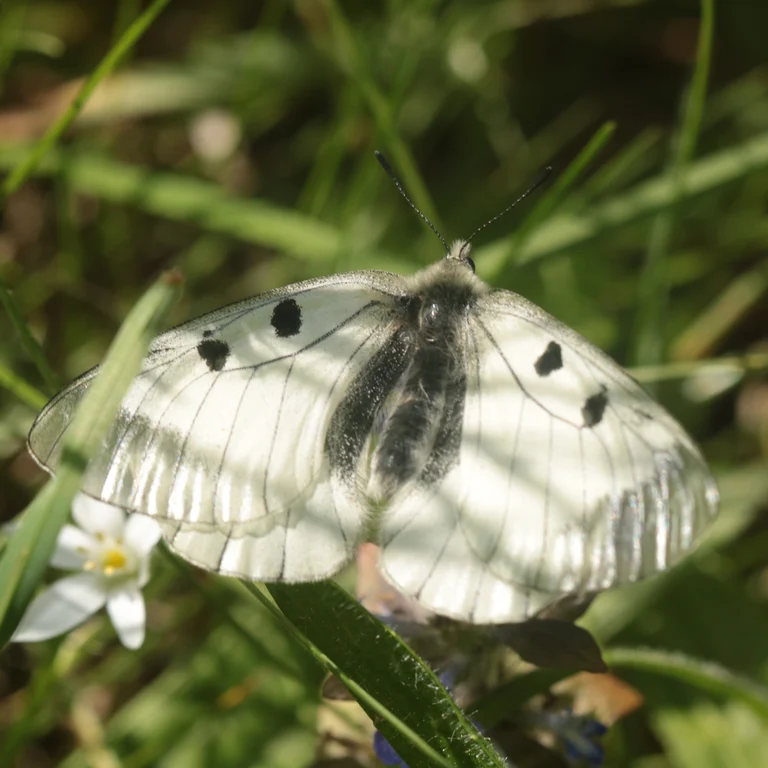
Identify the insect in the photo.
Parnassius mnemosyne
